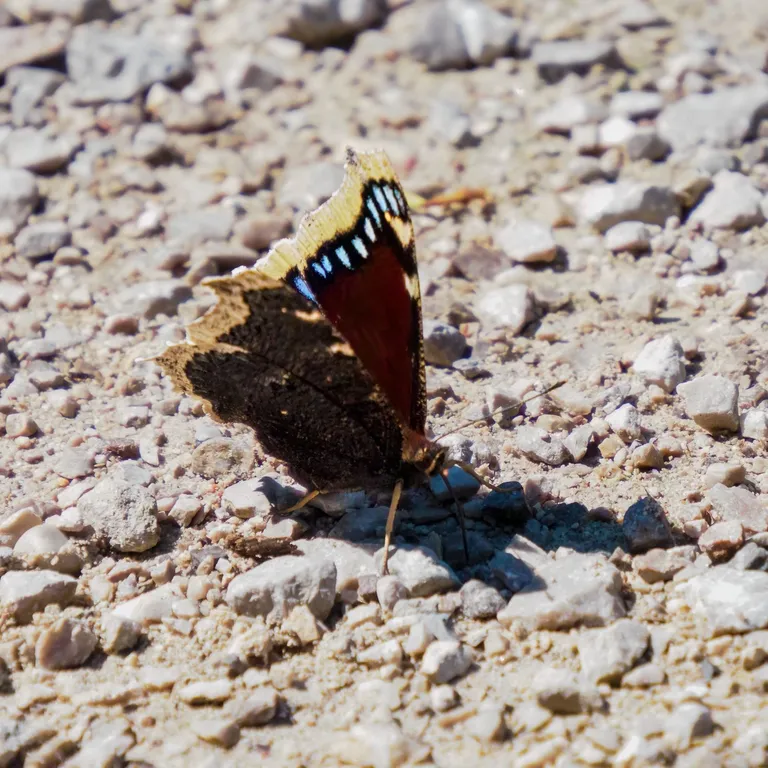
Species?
Nymphalis antiopa
